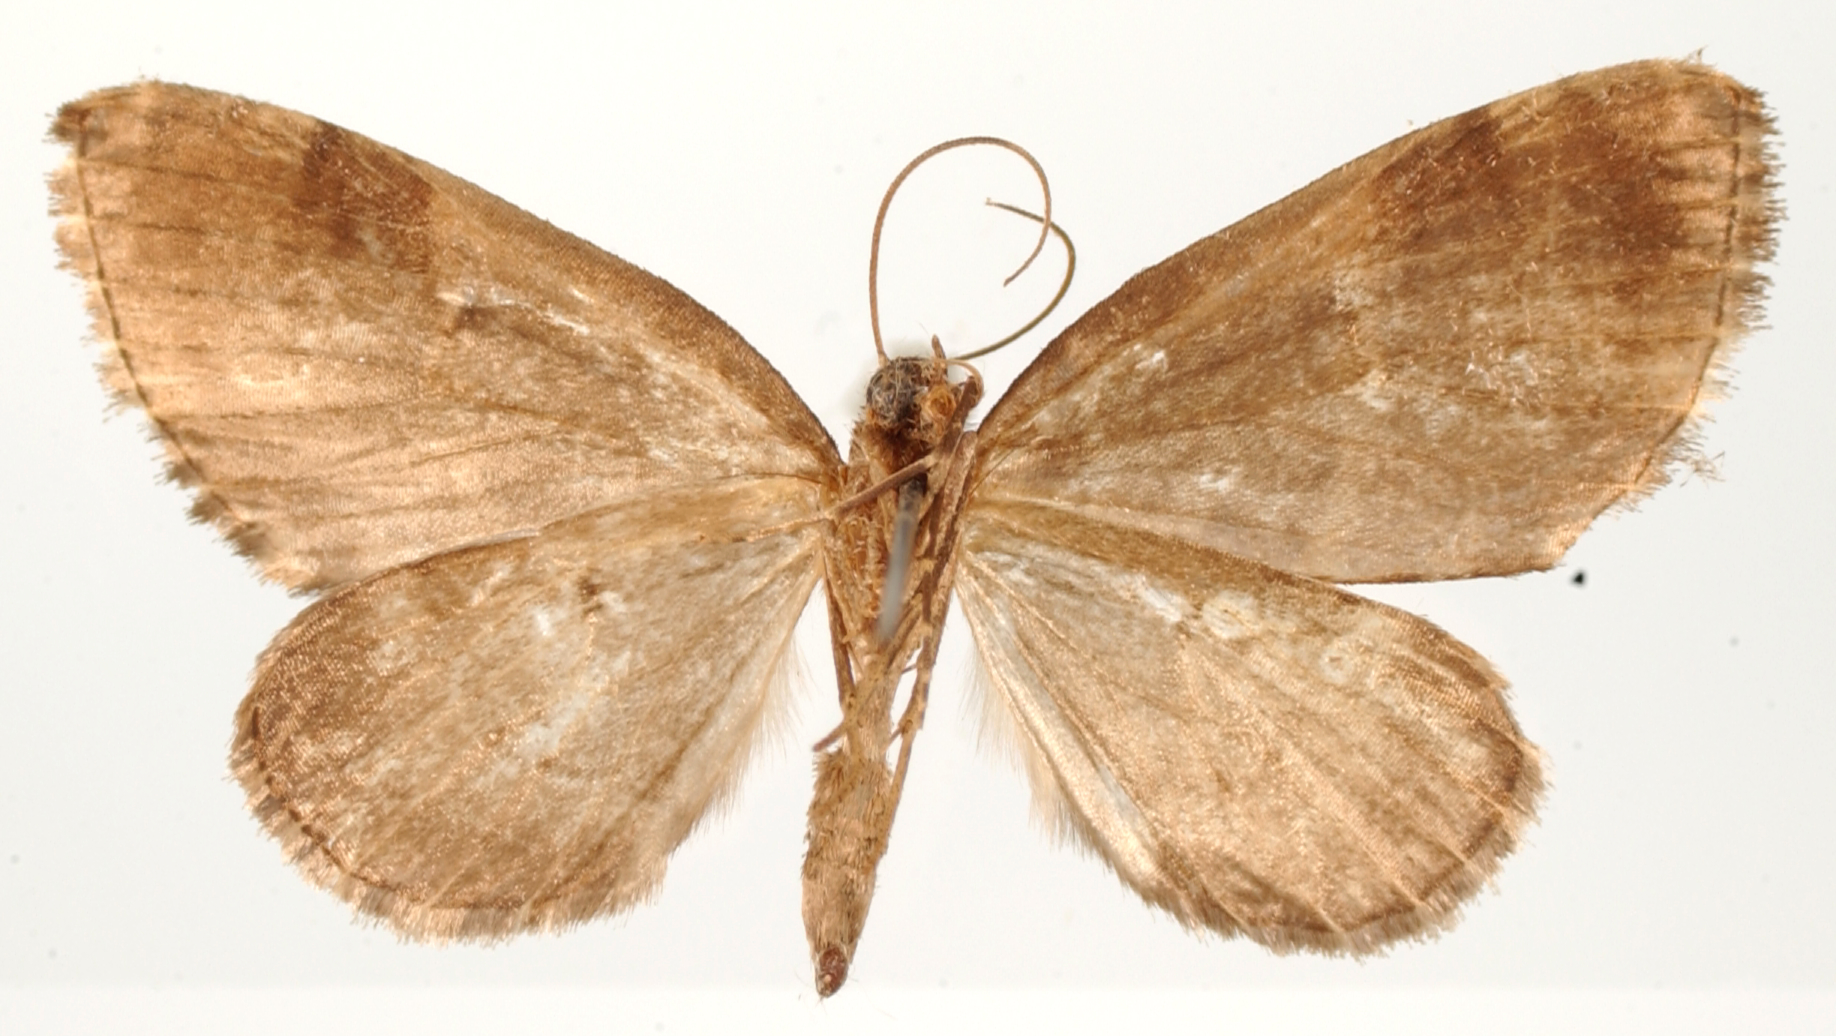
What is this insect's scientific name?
Orthoprora tenuistrigata
